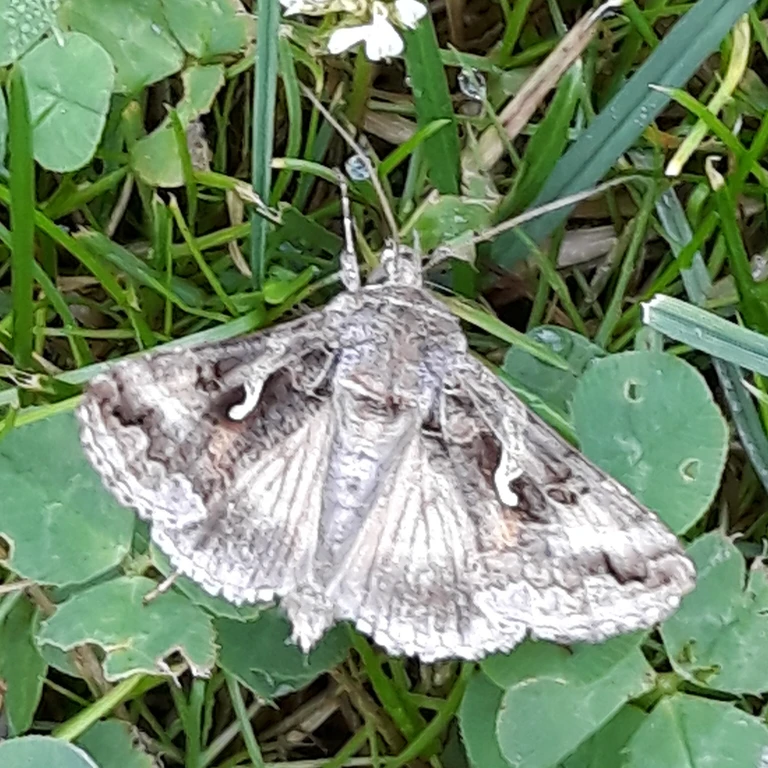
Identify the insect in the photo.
Autographa gamma
